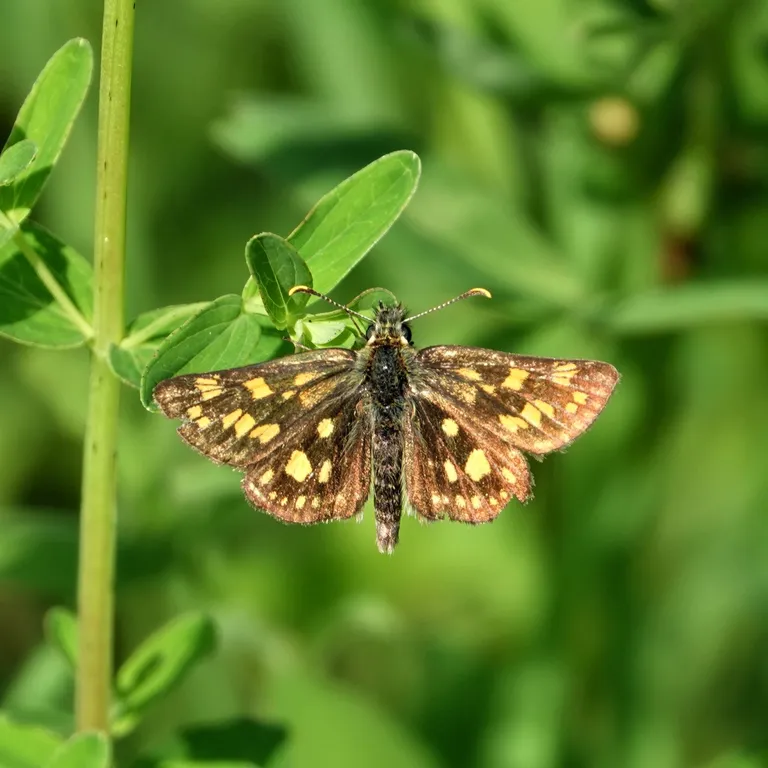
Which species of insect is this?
Carterocephalus palaemon
